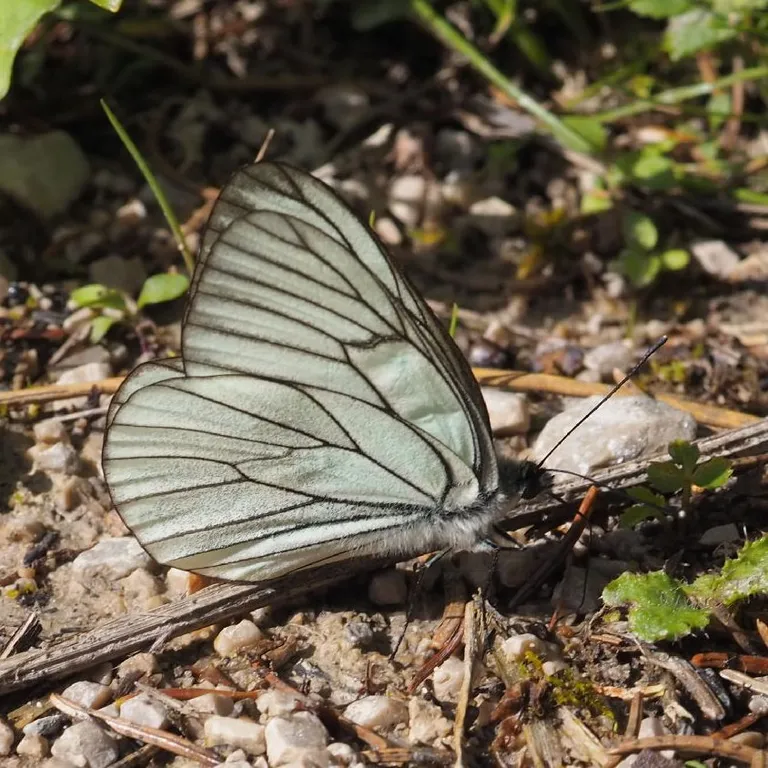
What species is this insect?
Aporia crataegi
